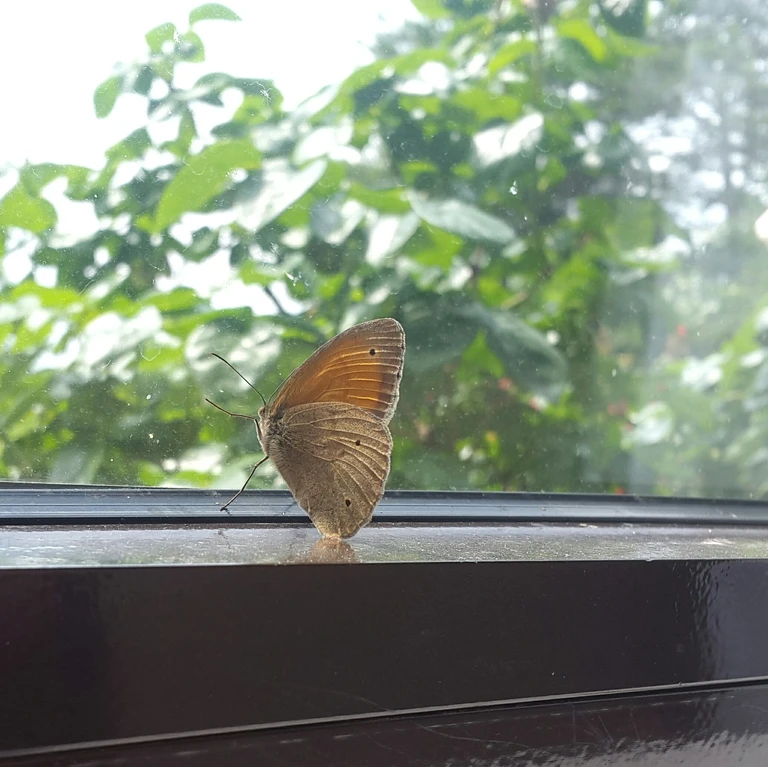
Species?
Maniola jurtina
